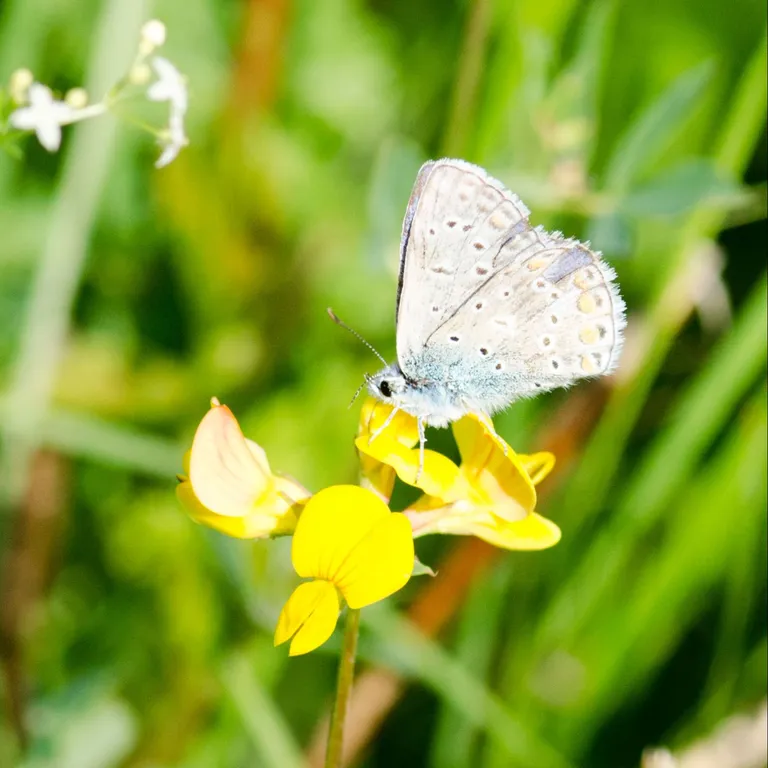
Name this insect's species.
Polyommatus icarus
